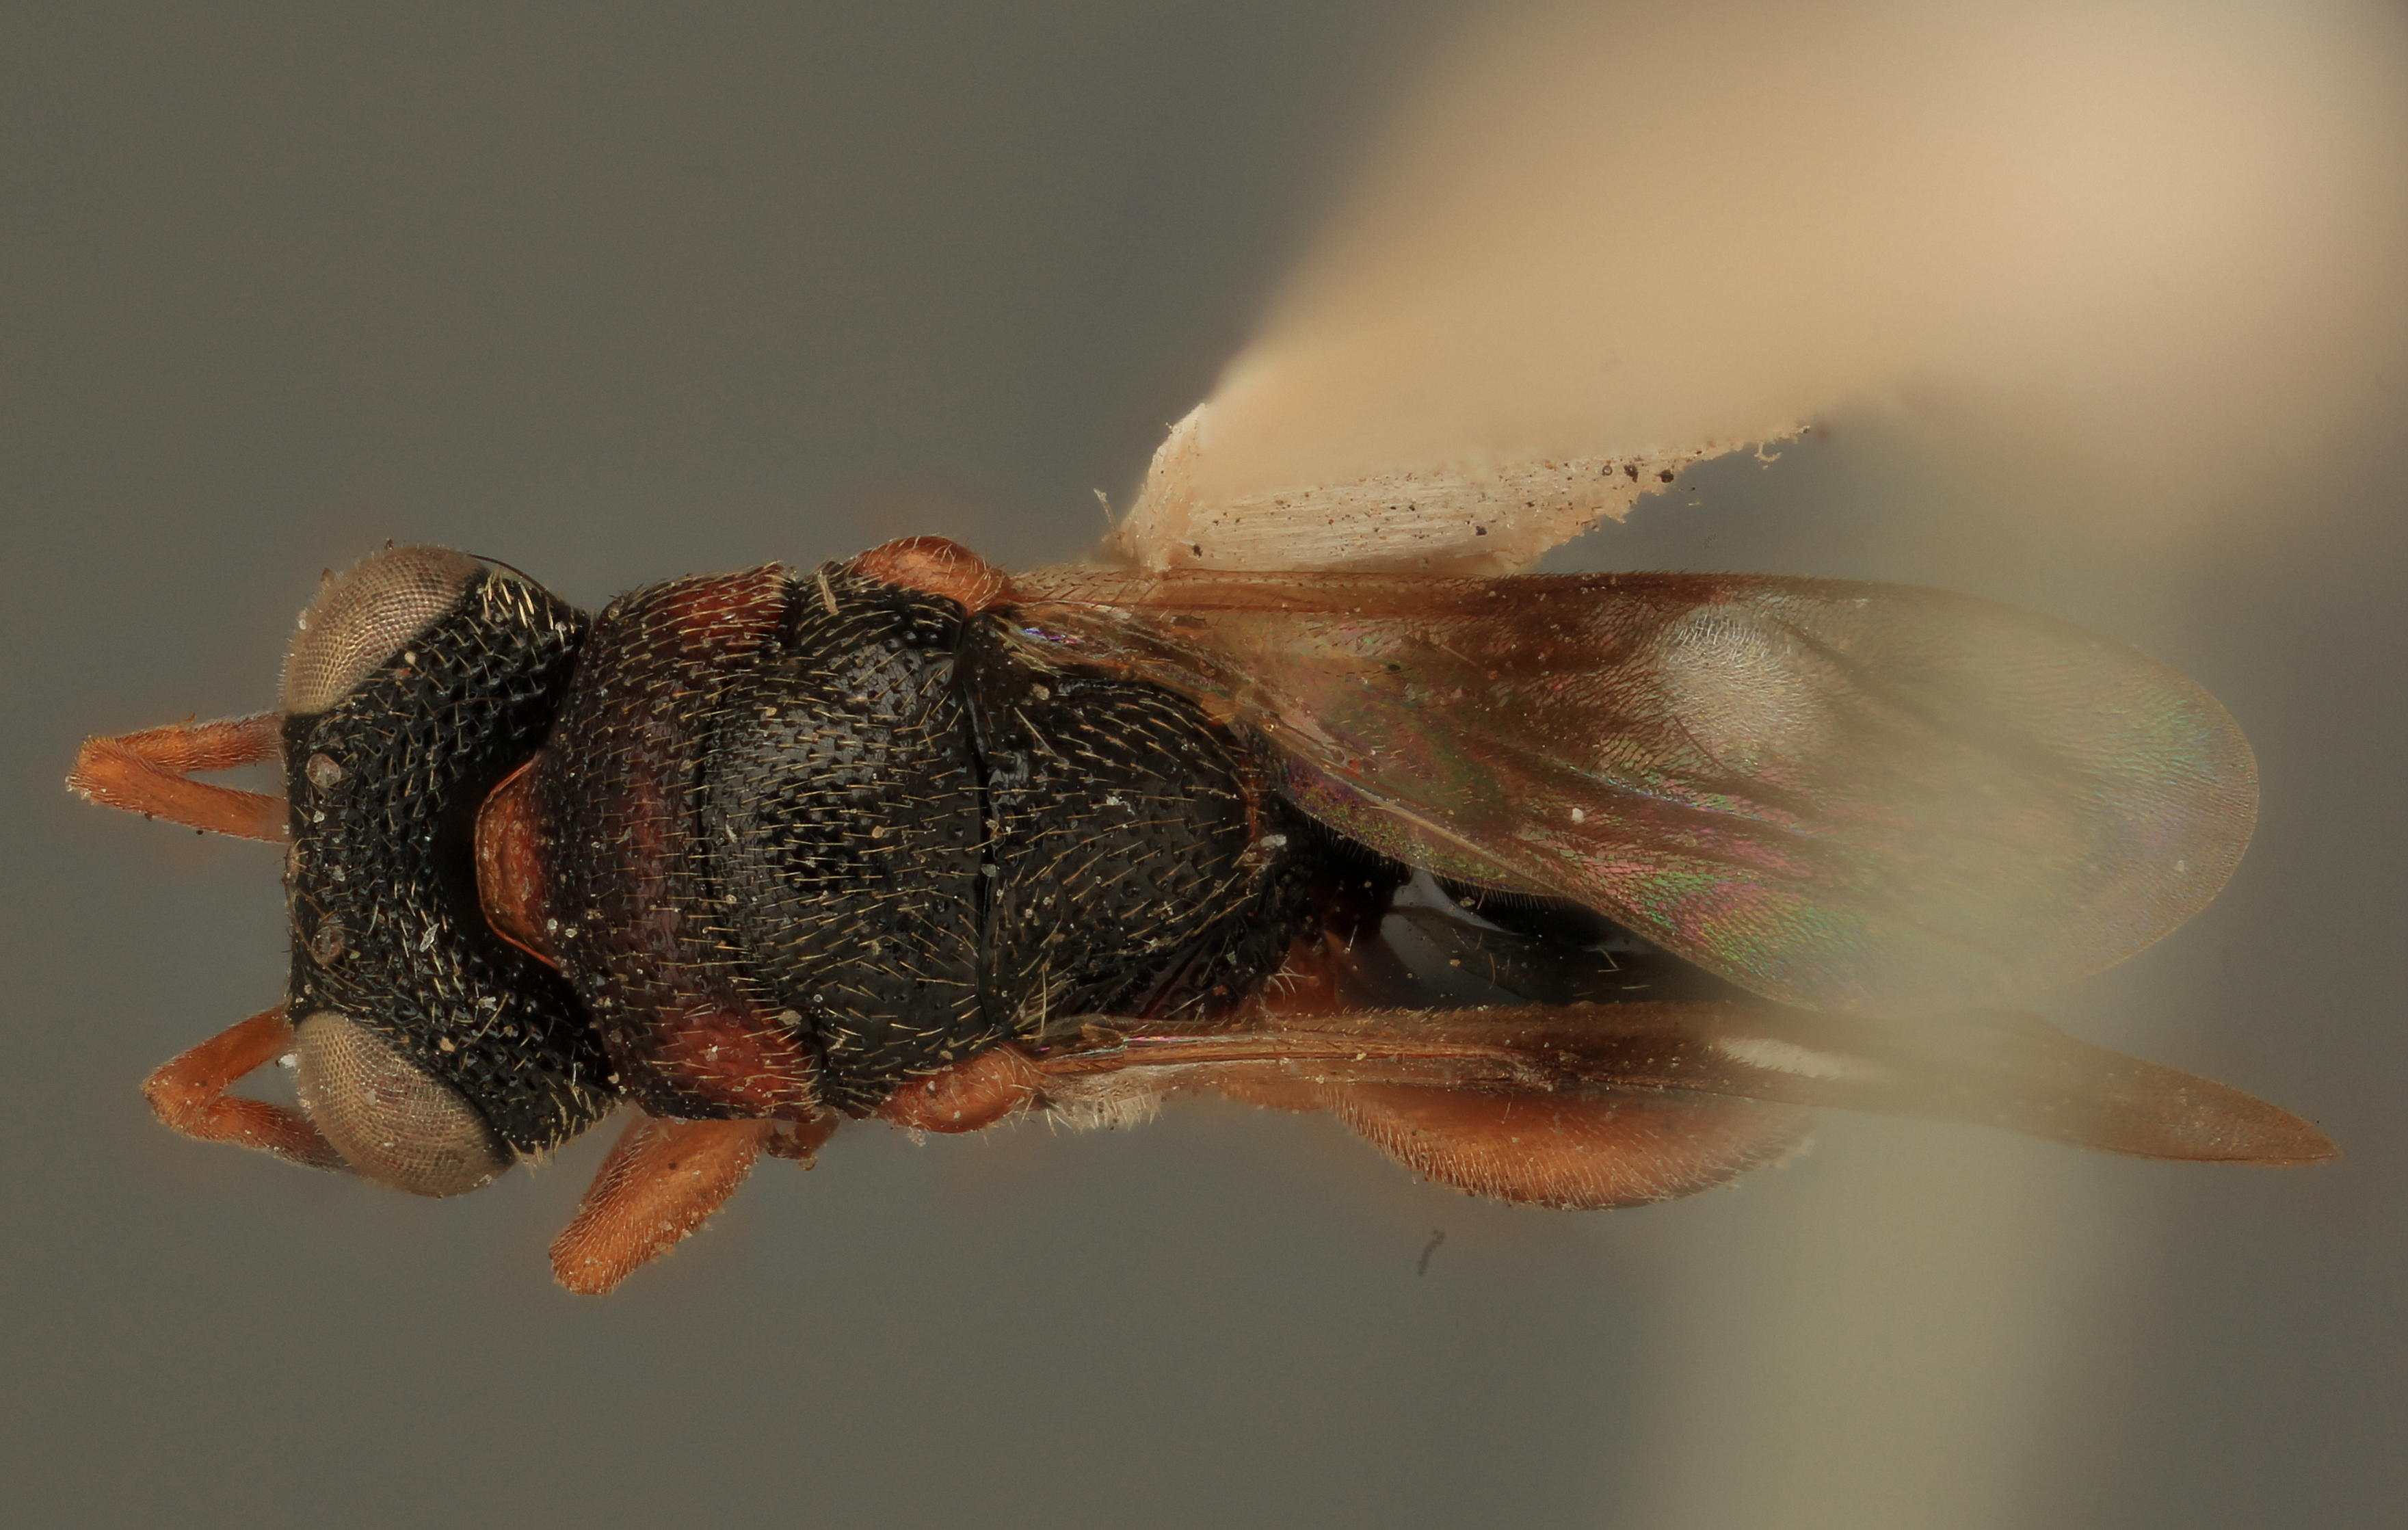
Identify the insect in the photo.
Stomatoceras americensis
